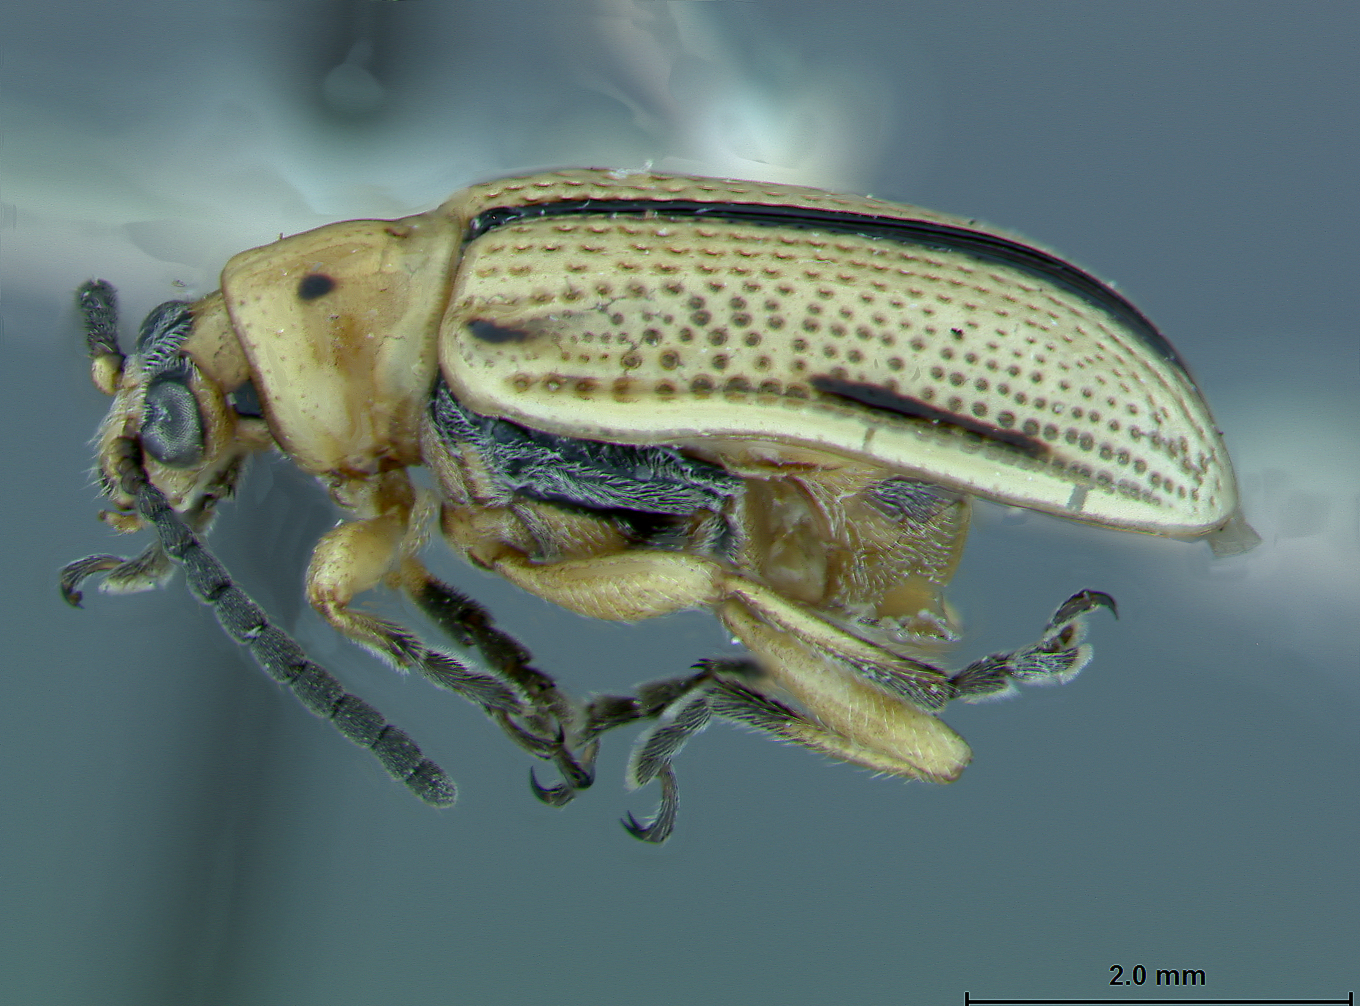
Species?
Lema melanofrons
